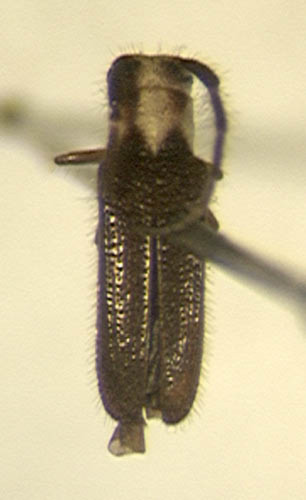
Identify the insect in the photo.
Amphionycha amoena (also Cathetopteron amoena)
